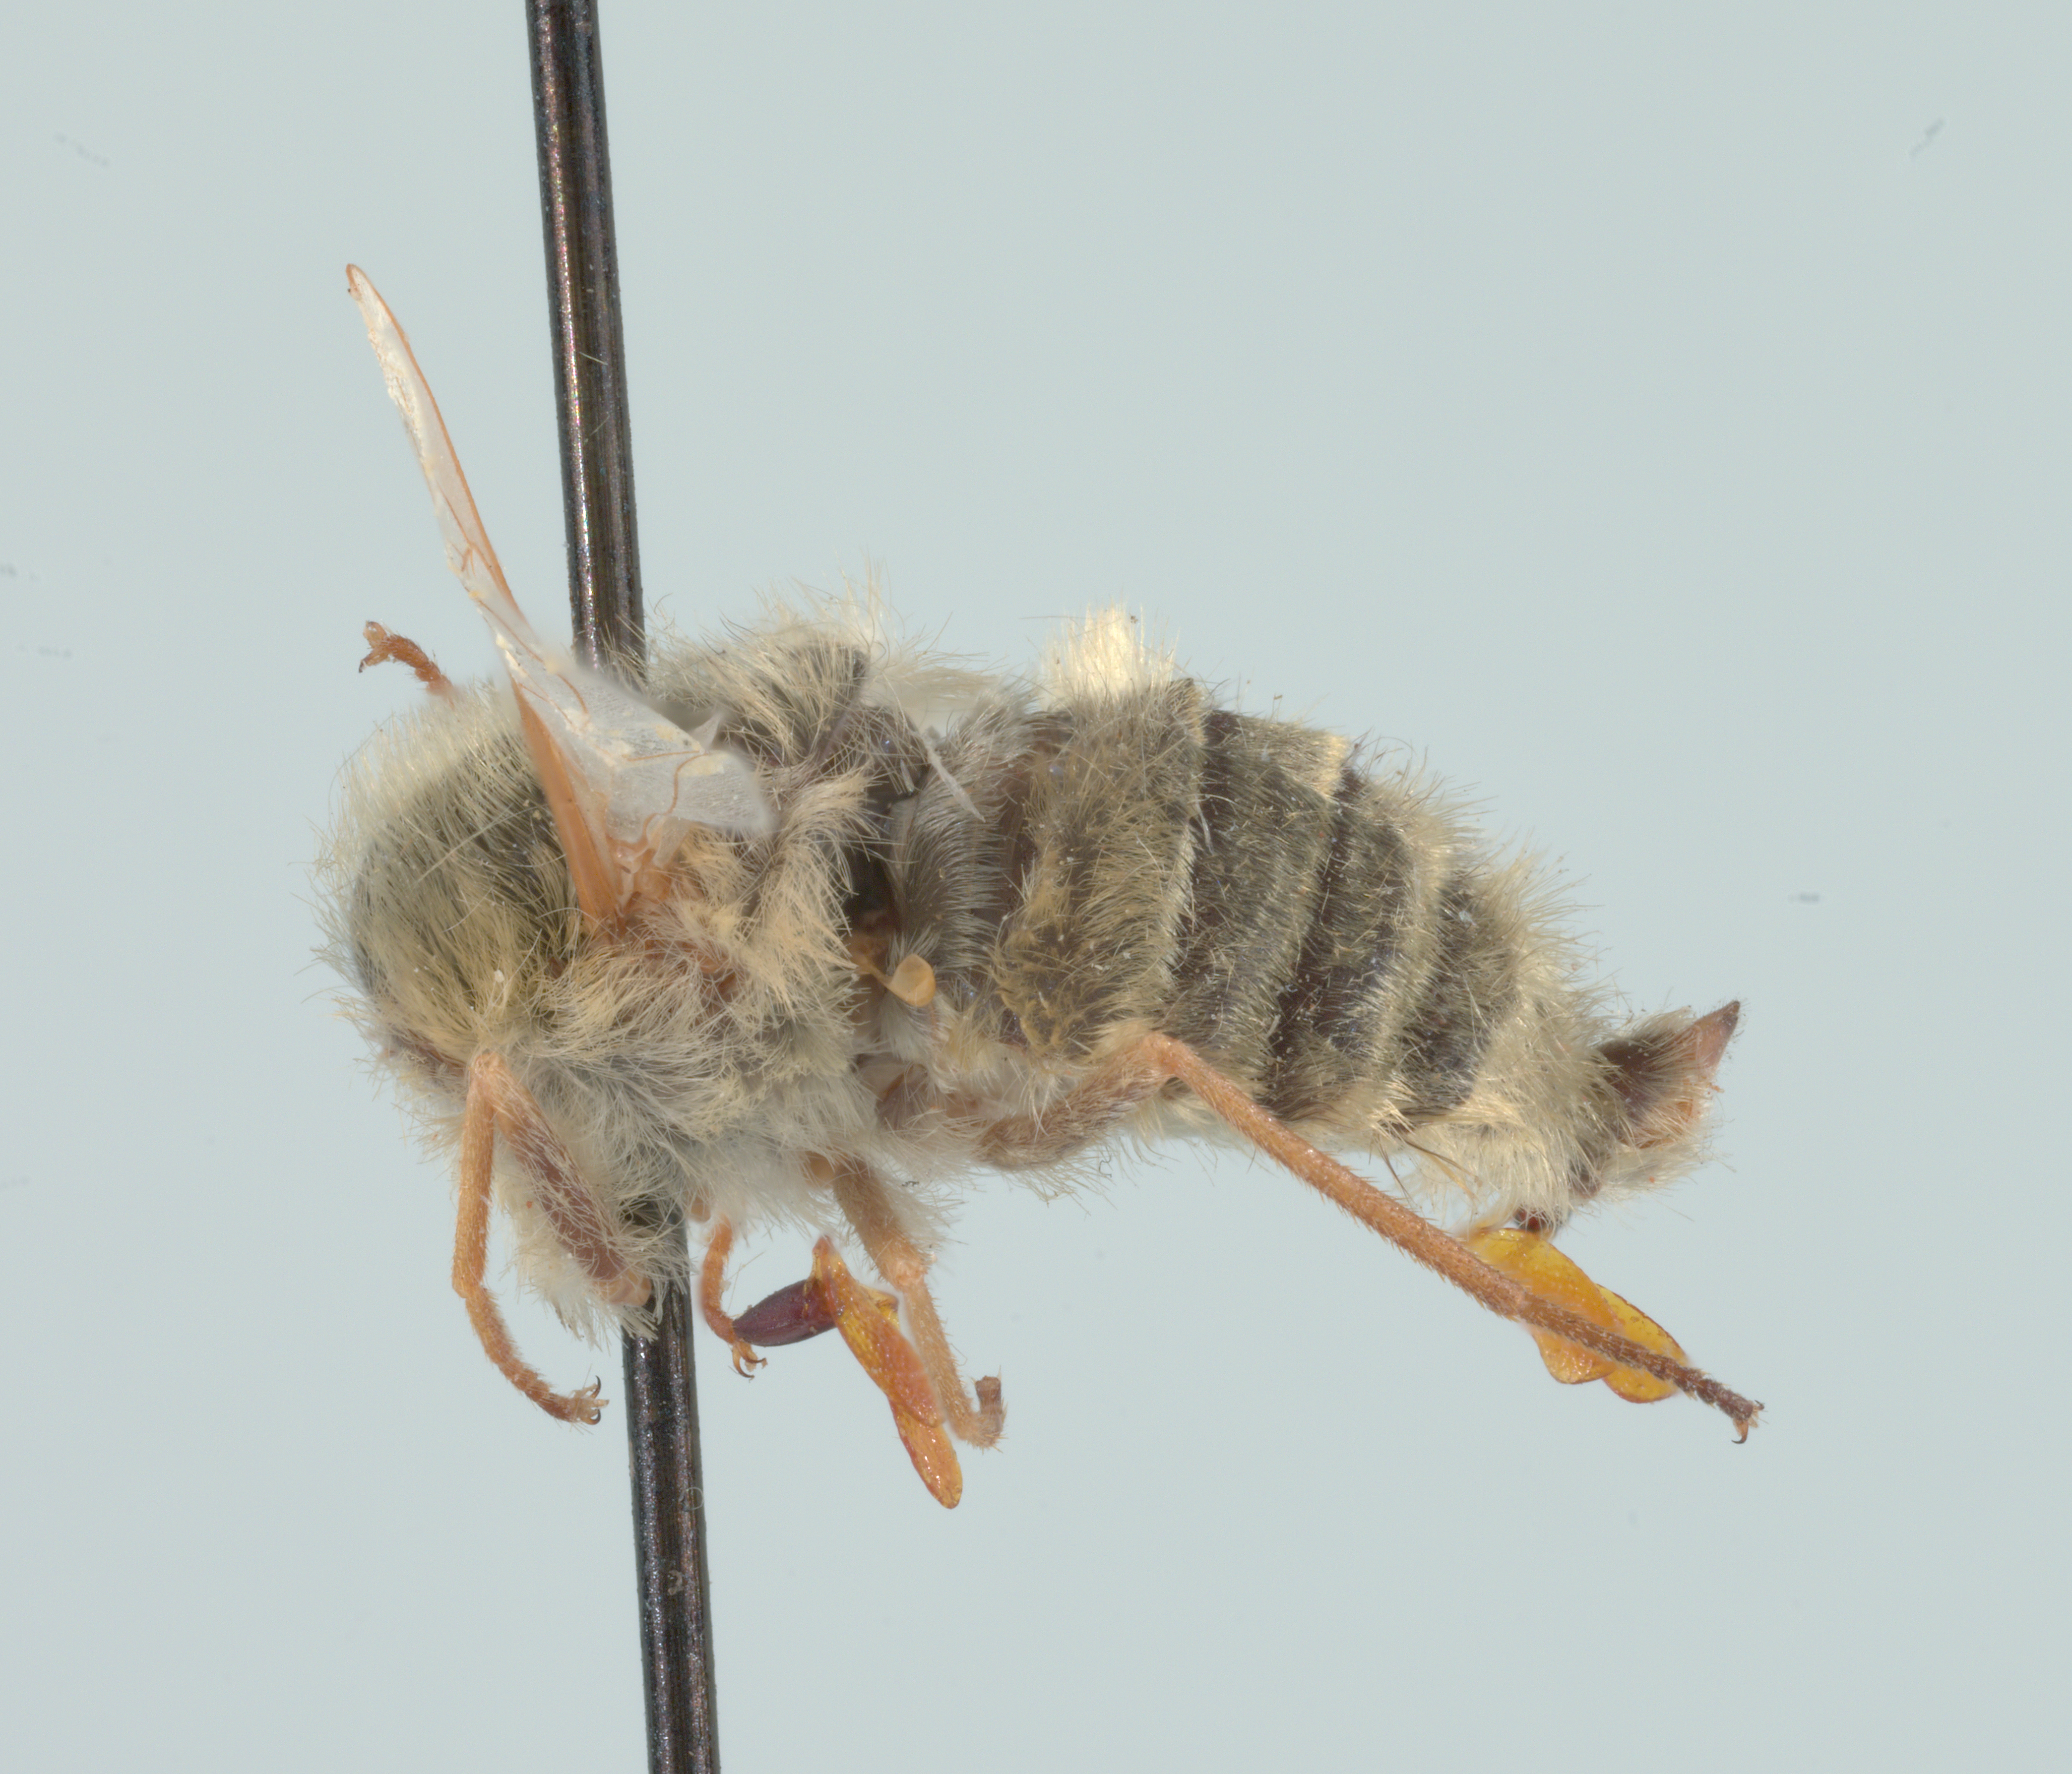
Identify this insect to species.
Neorhynchocephalus sackenii
